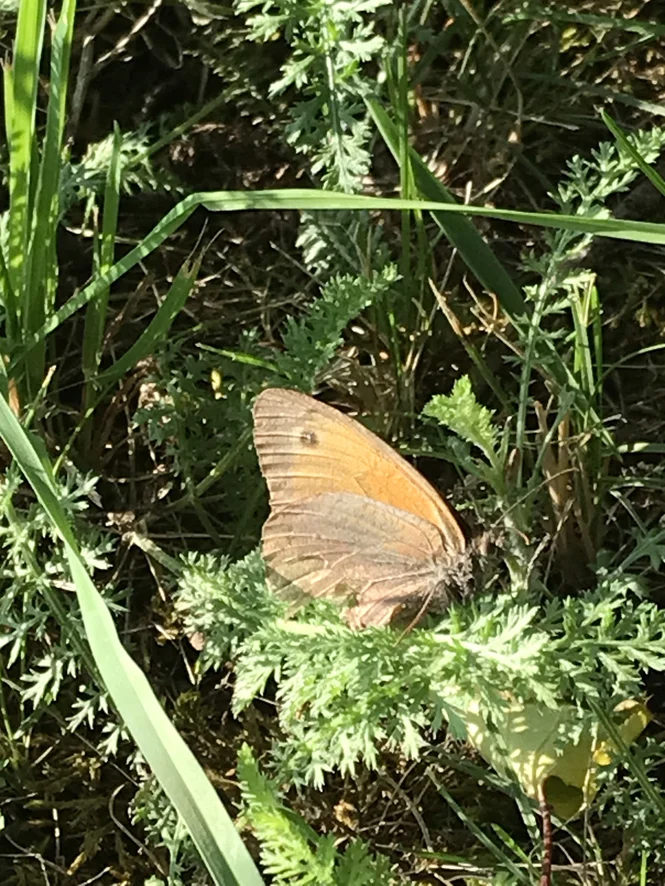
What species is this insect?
Maniola jurtina
